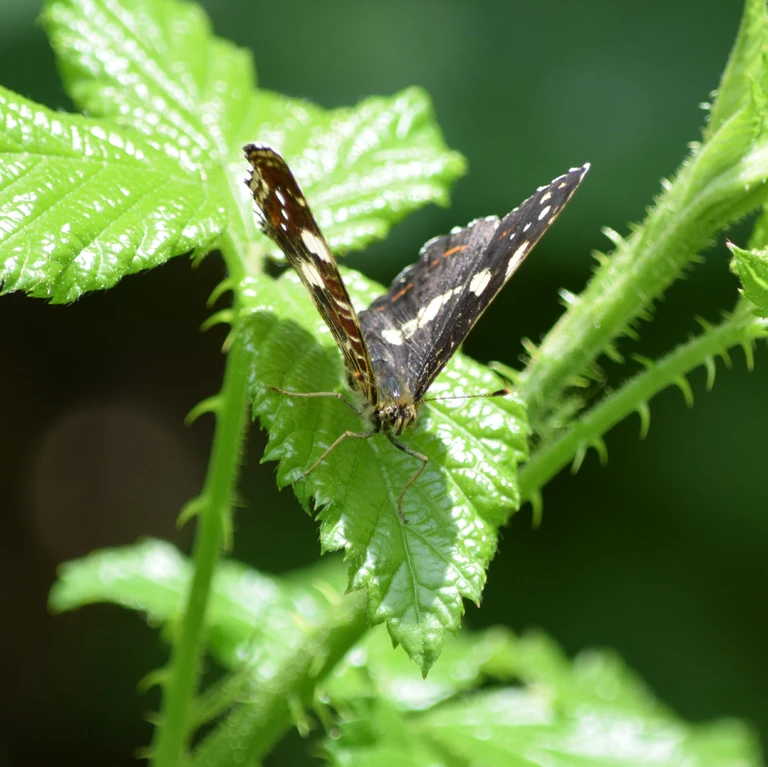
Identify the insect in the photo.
Araschnia levana
